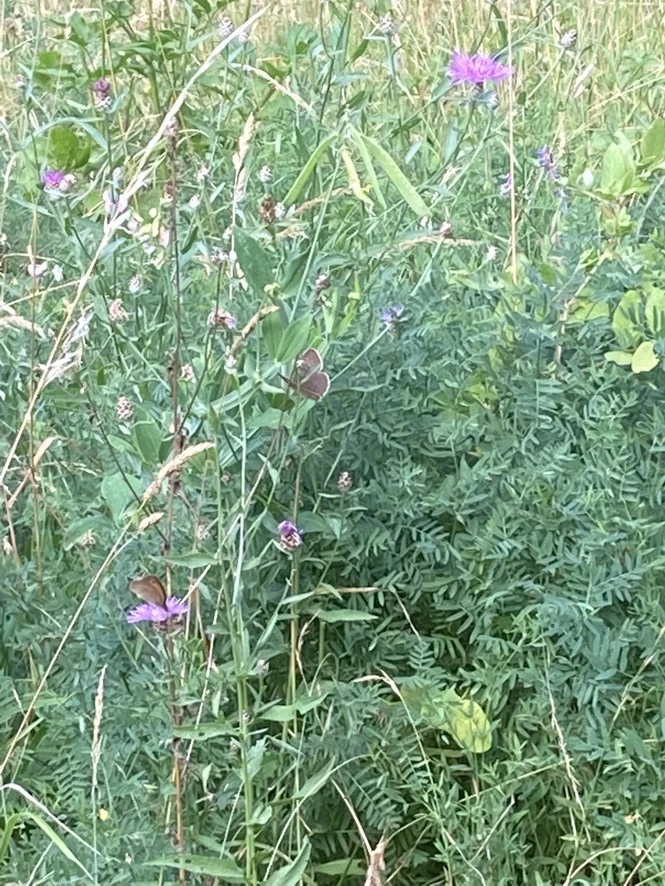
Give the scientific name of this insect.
Maniola jurtina
